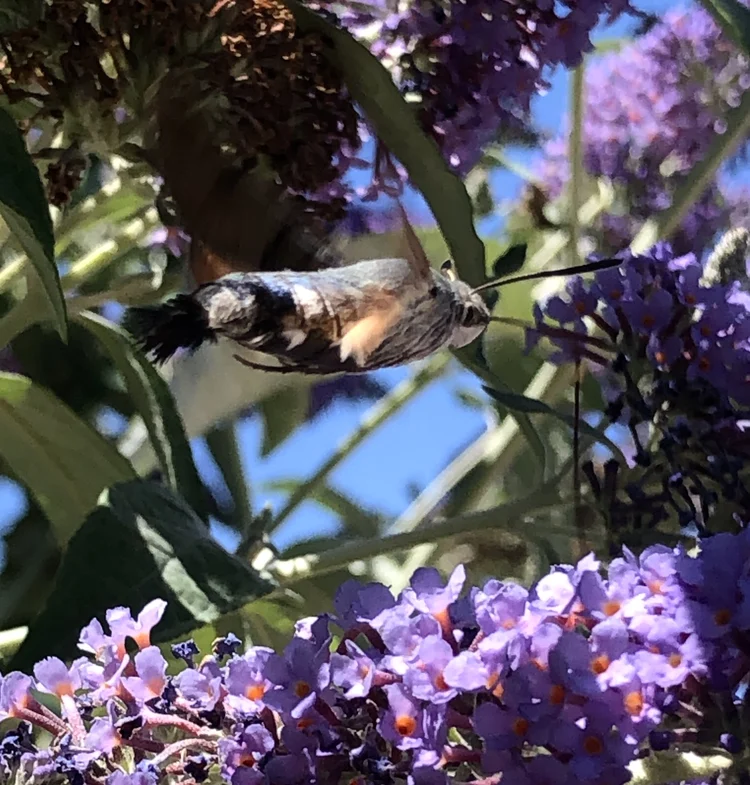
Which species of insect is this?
Macroglossum stellatarum
